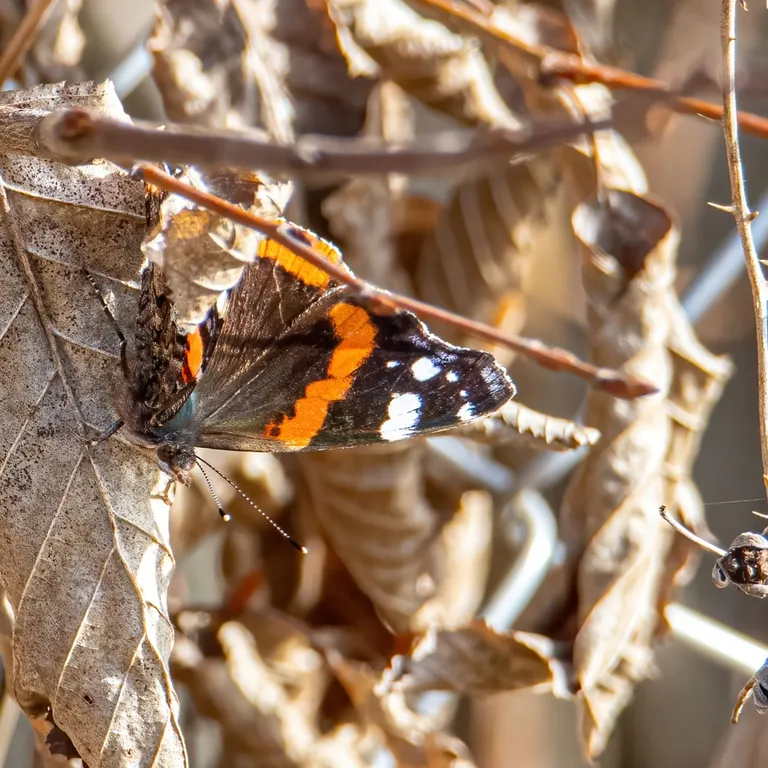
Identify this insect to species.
Vanessa atalanta
